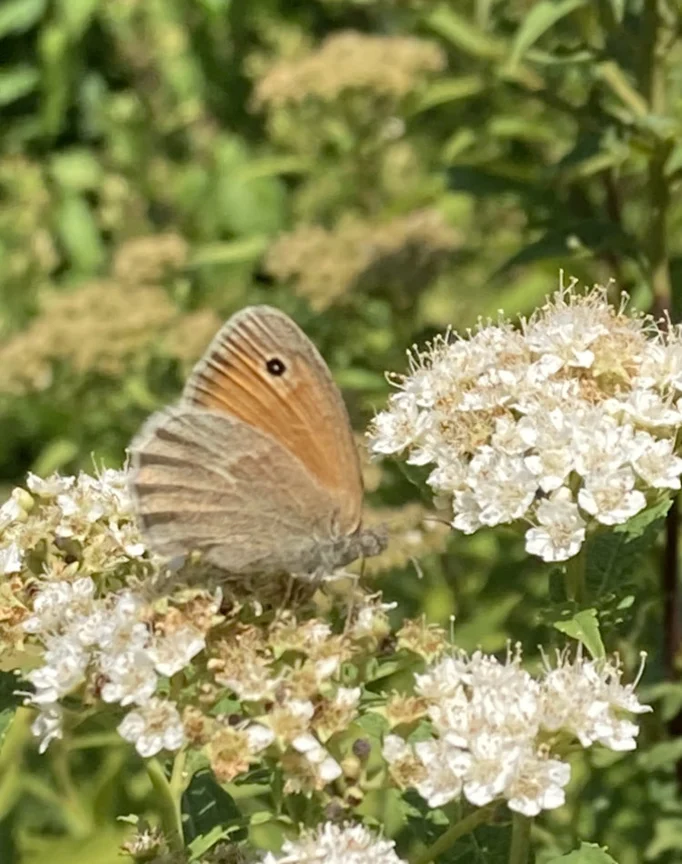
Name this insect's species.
Coenonympha pamphilus
